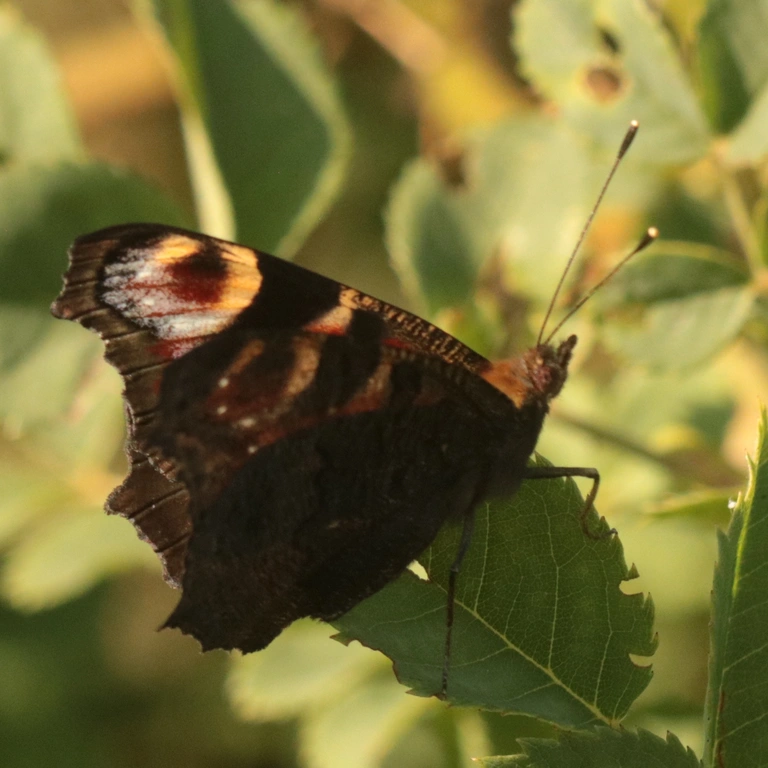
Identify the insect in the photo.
Aglais io
